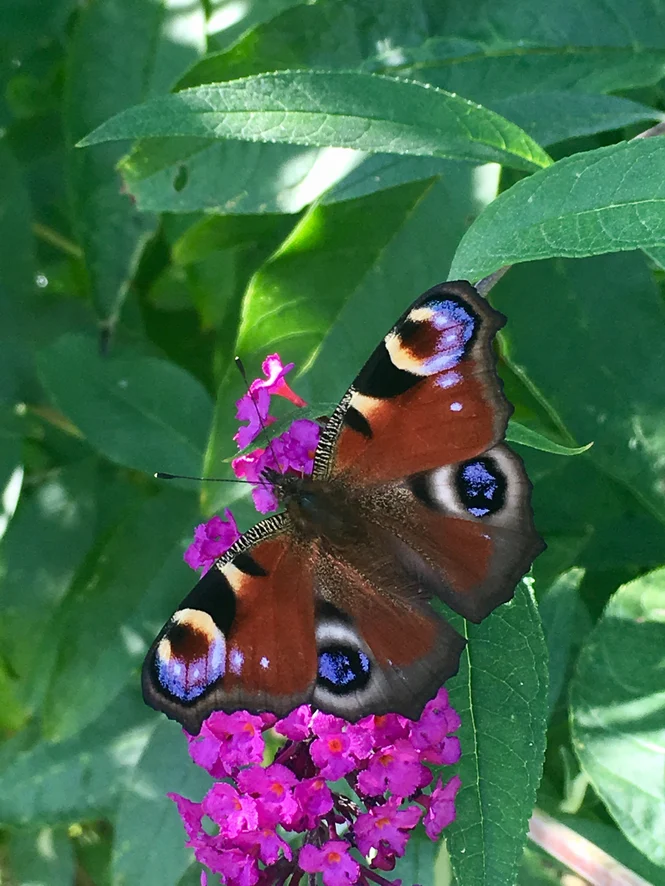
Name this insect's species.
Aglais io
